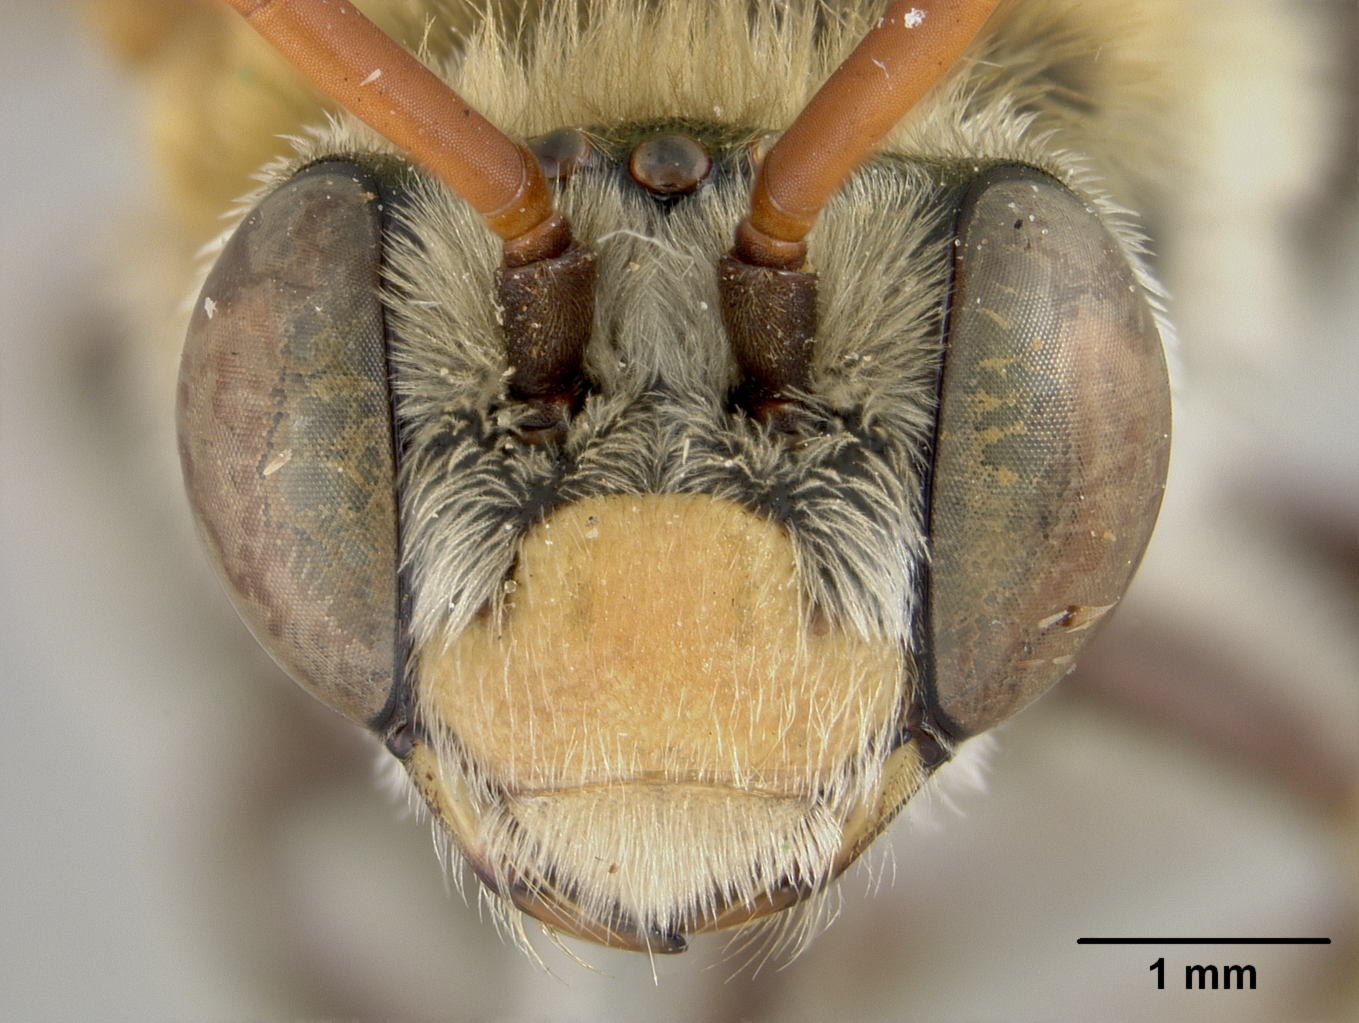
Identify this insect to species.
Tetralonia leucopoda
